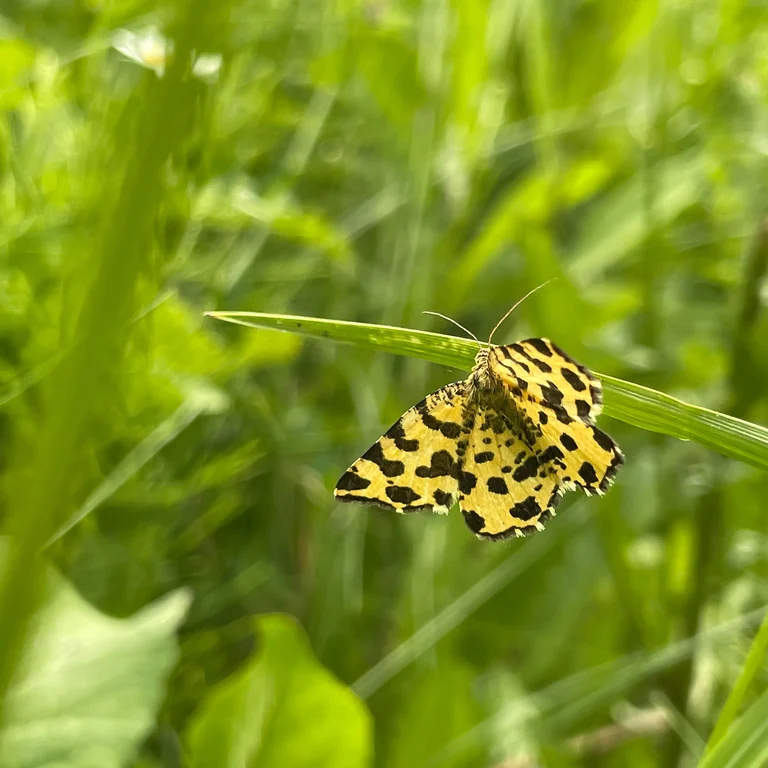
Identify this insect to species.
Pseudopanthera macularia
